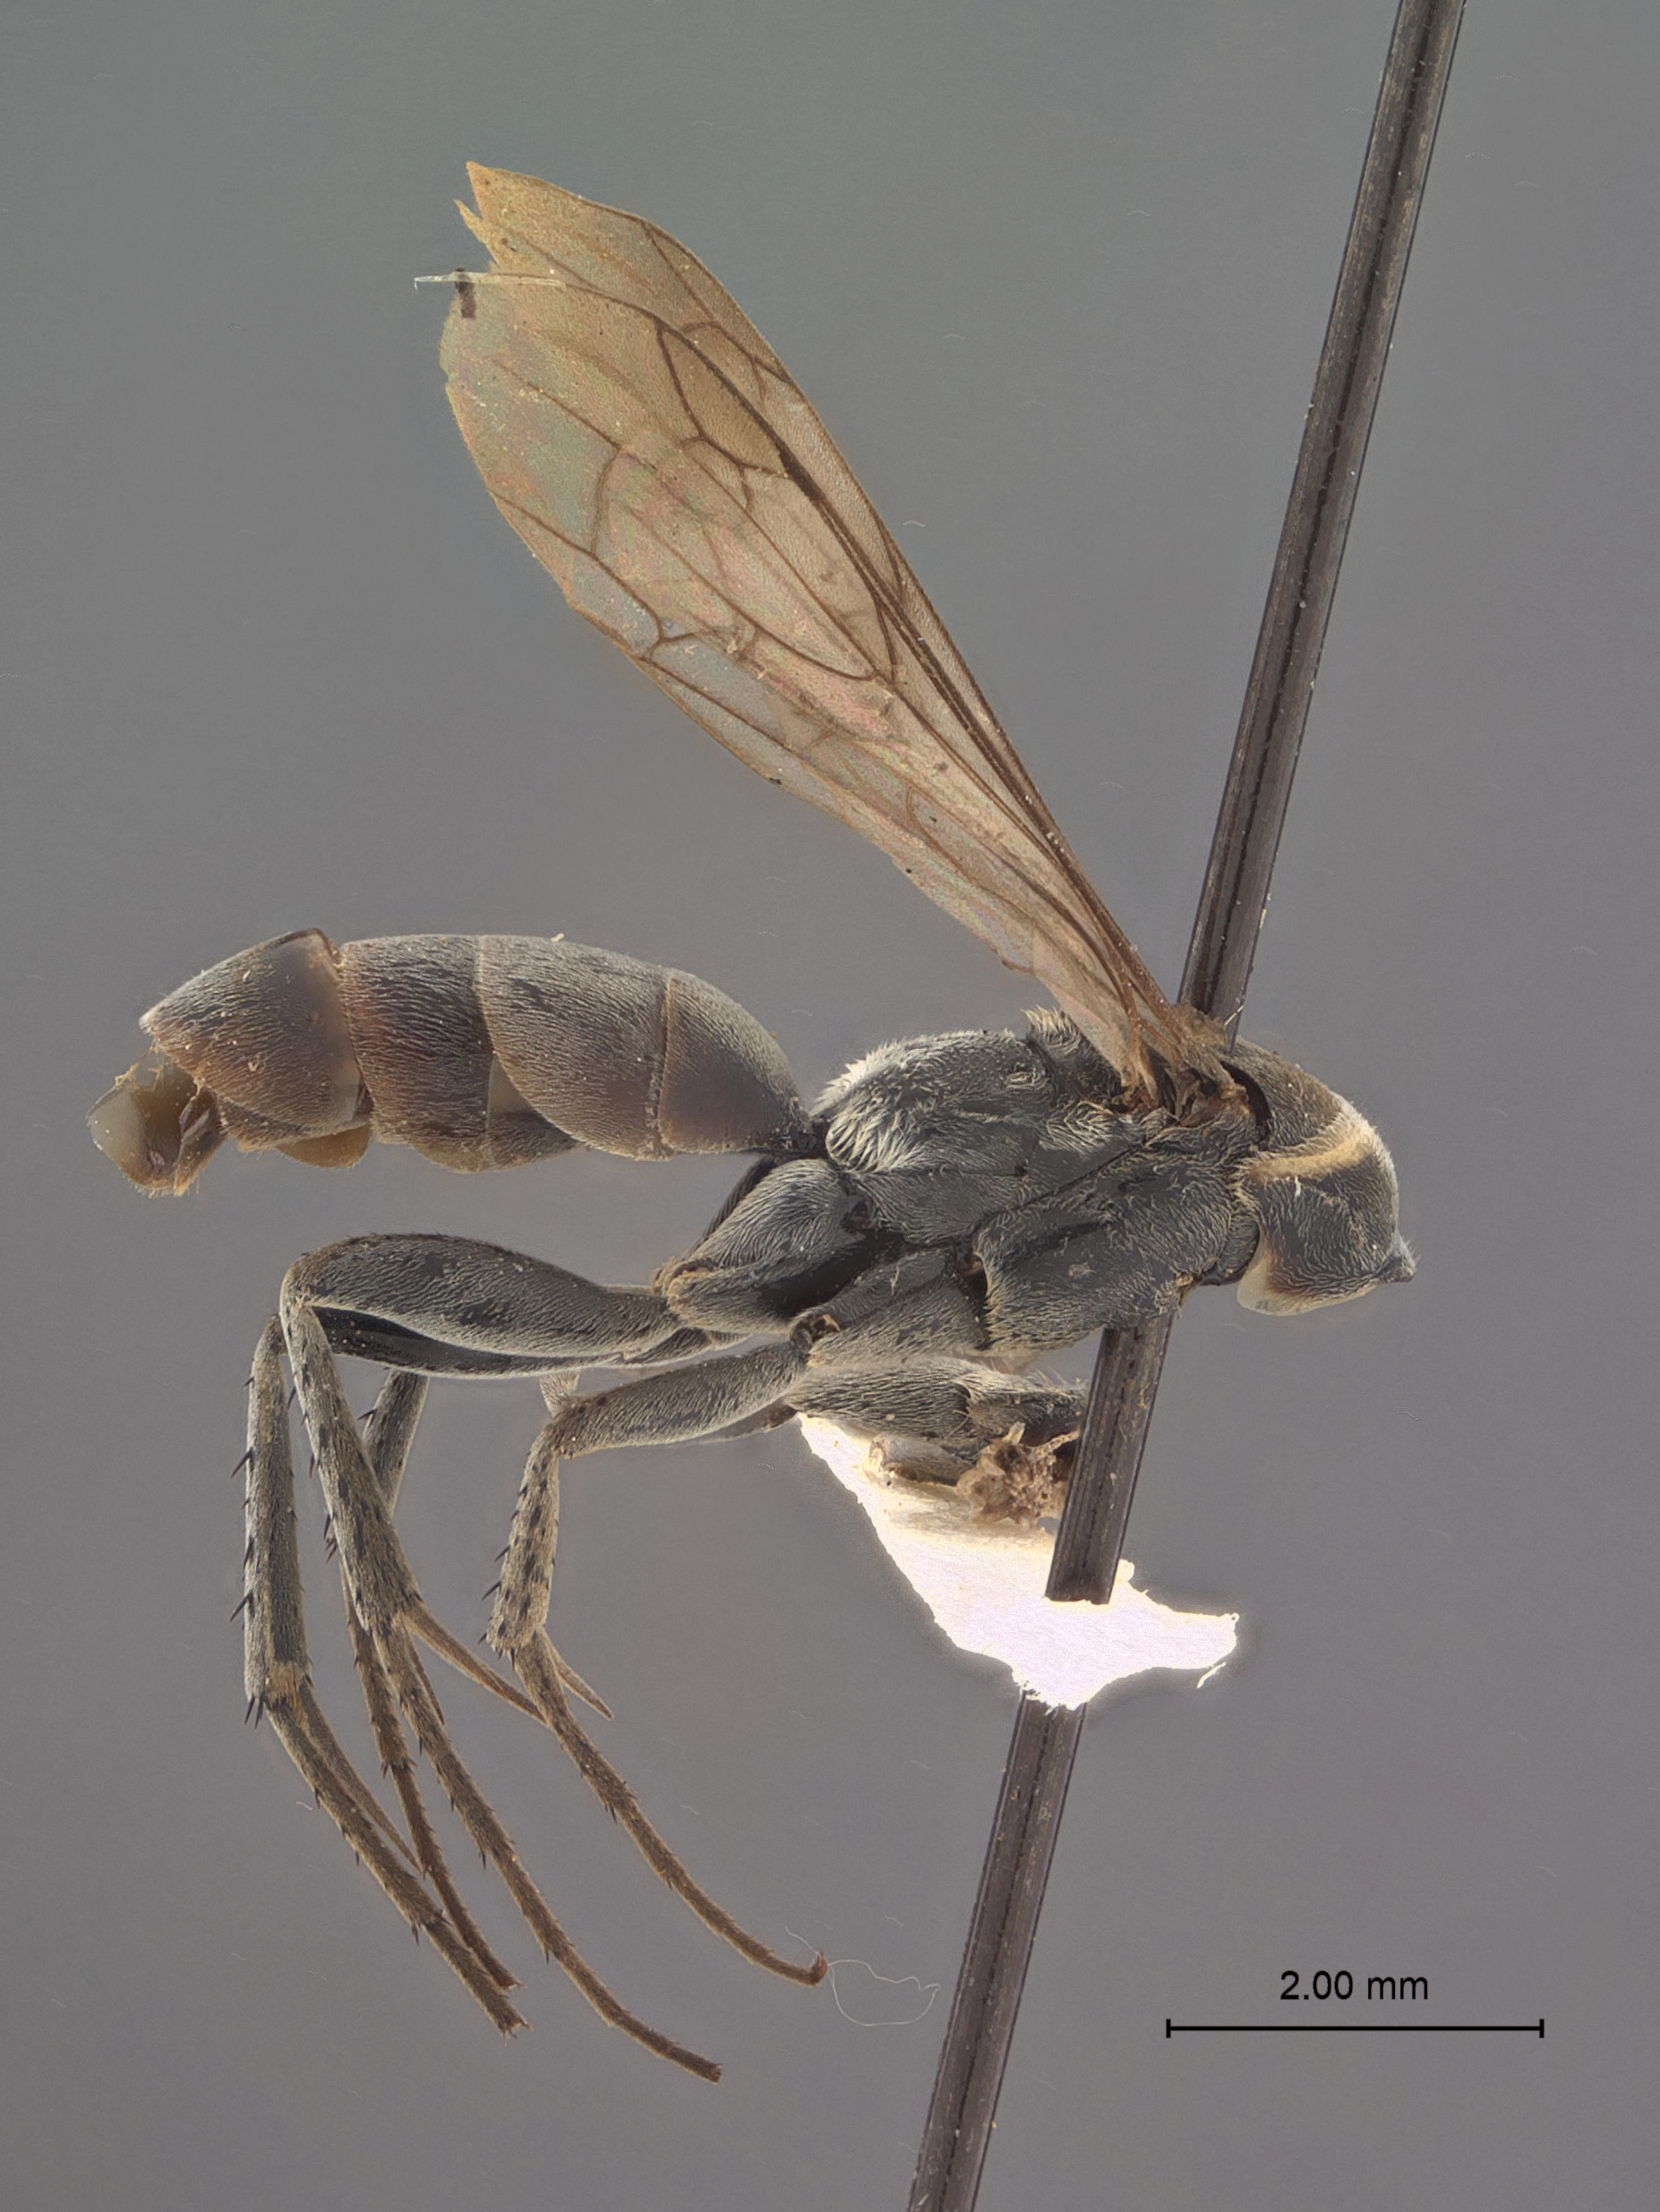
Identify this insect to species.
Aporus zapotecus
